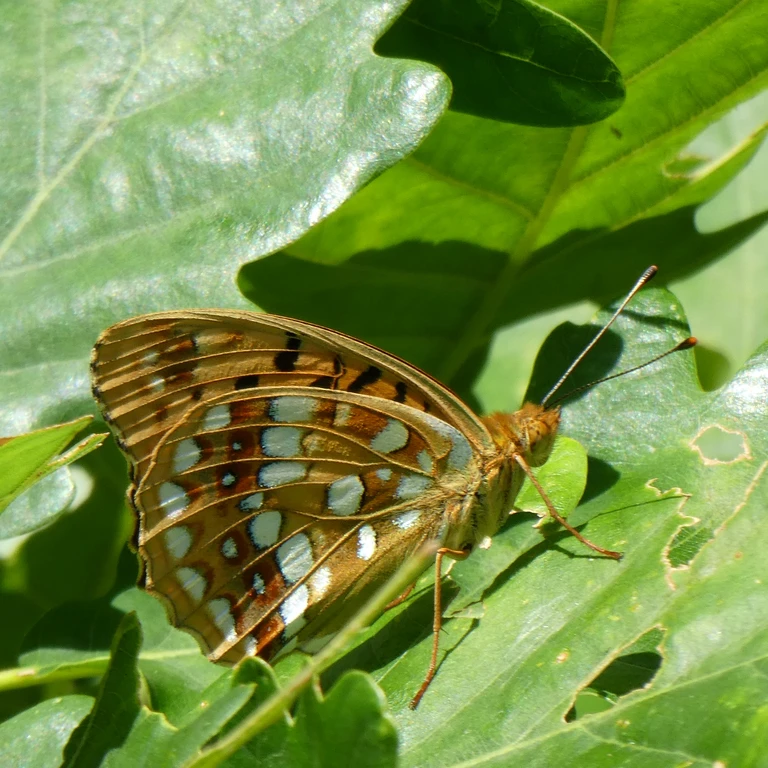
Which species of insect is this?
Fabriciana adippe
